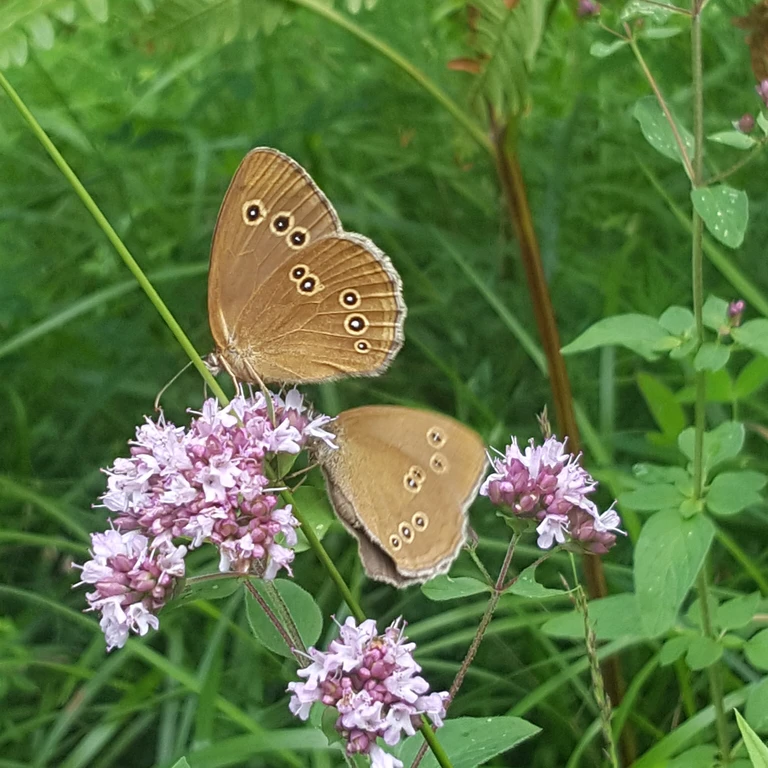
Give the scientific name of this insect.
Aphantopus hyperantus
